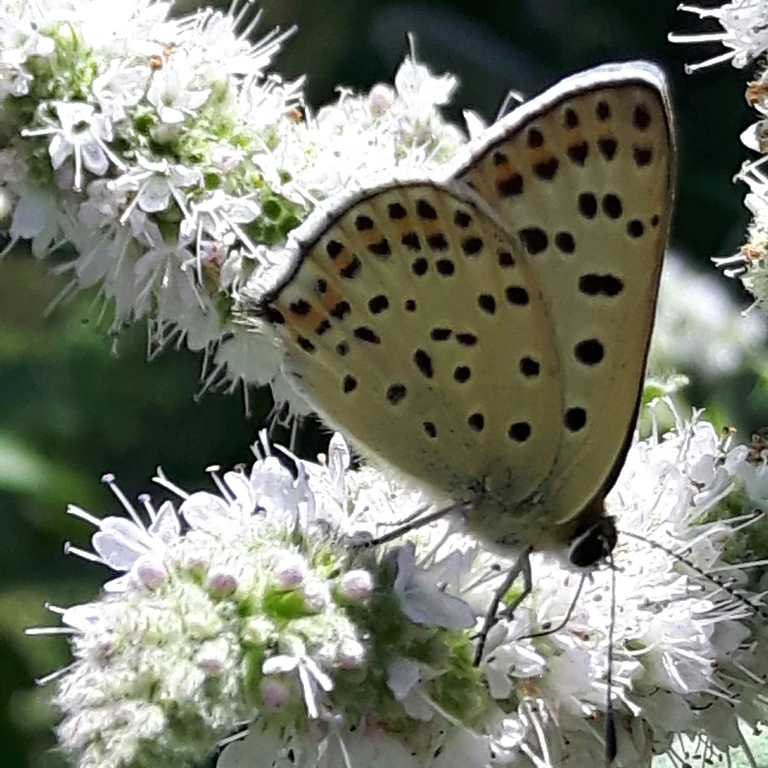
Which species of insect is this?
Lycaena tityrus (also Loweia tityrus)
